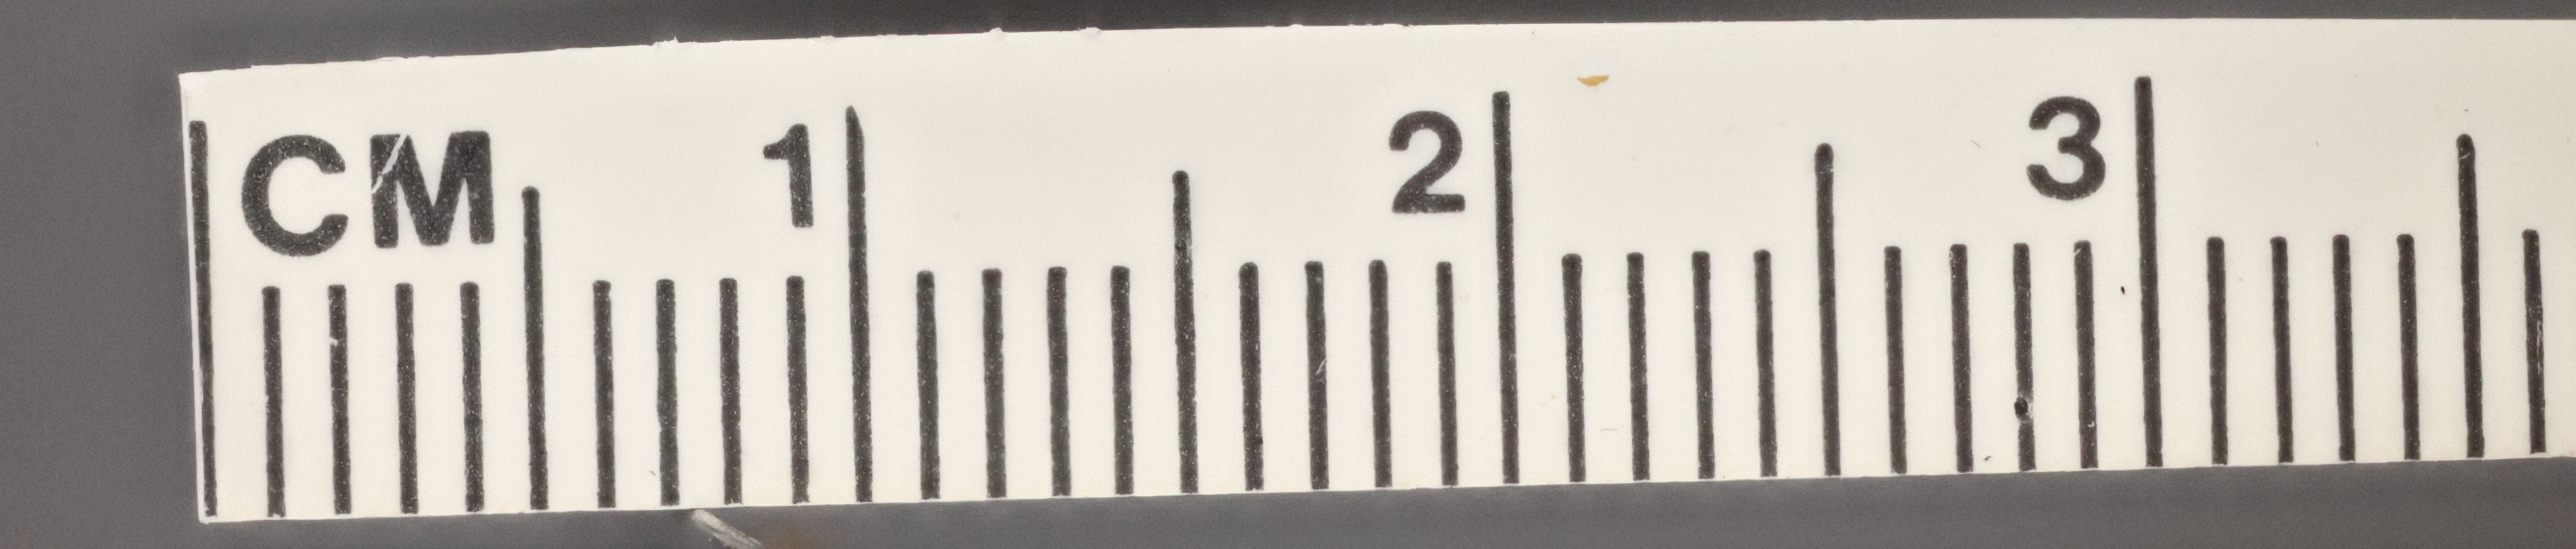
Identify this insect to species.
Xeris degrooti
